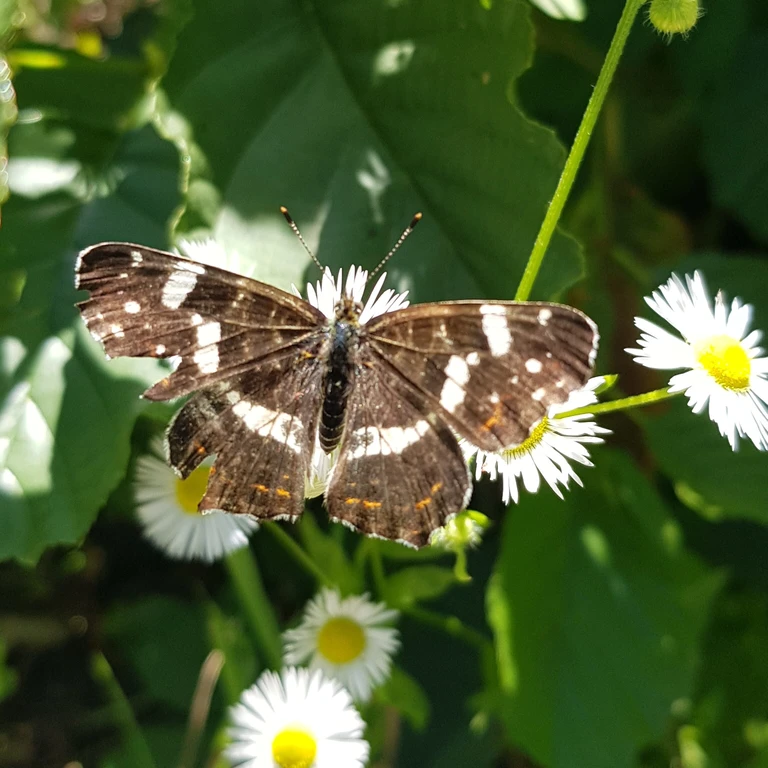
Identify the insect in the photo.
Araschnia levana
